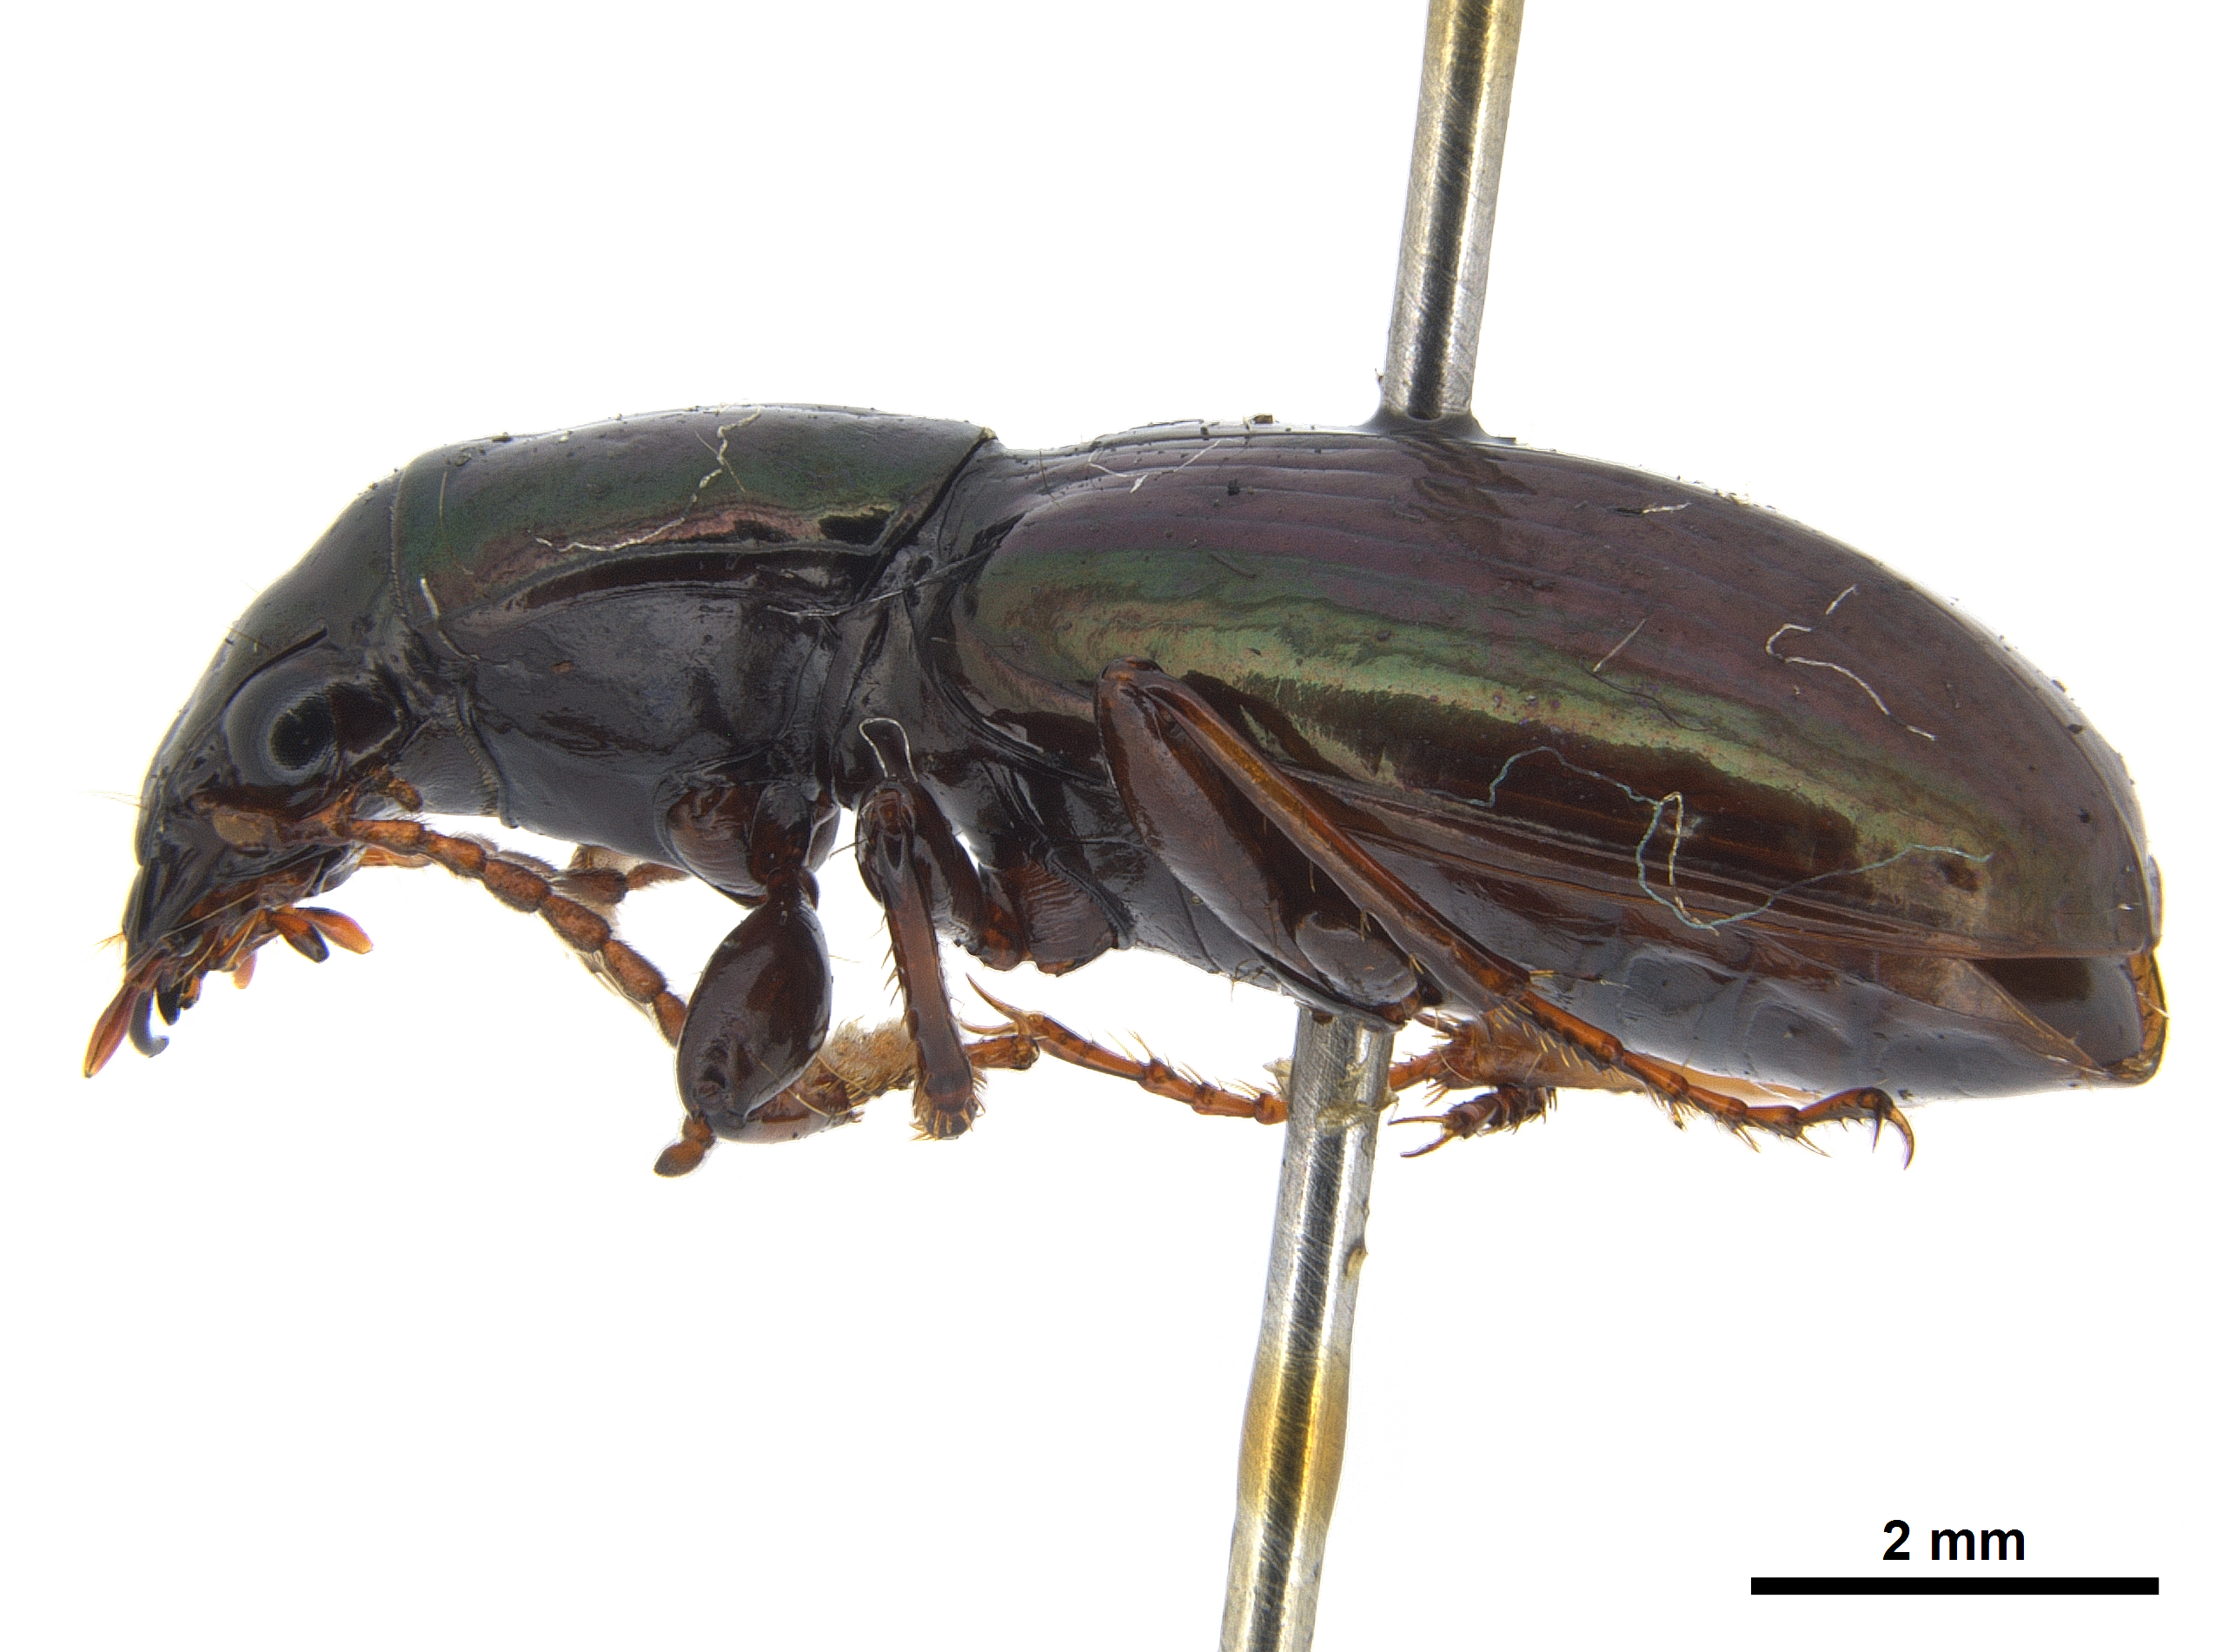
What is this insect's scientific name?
Cascellius gravesii
